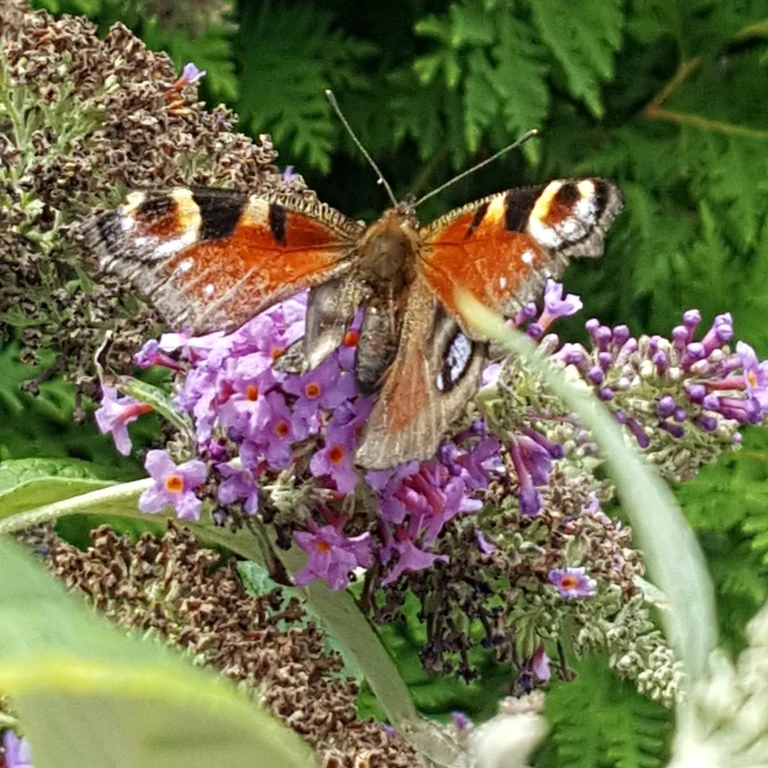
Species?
Aglais io
